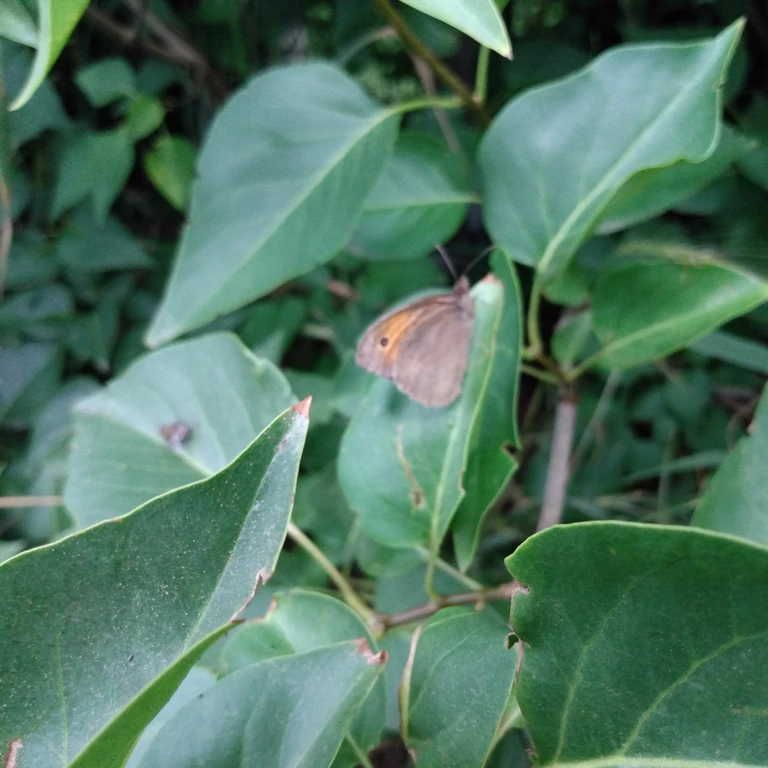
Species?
Maniola jurtina
